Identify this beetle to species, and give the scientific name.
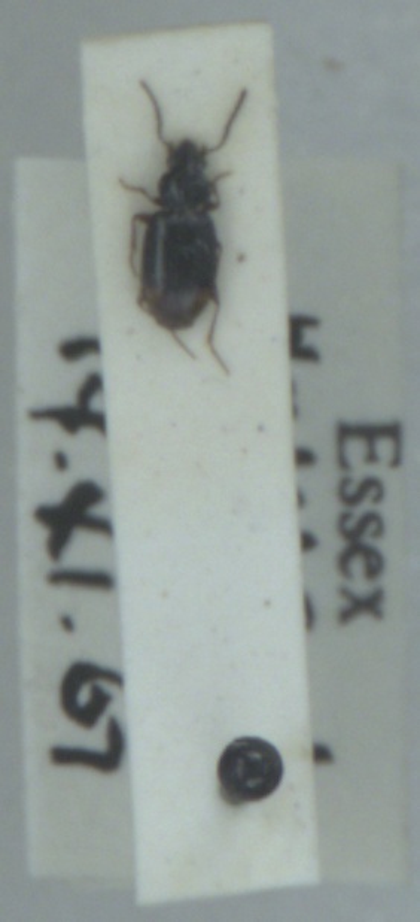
Bembidion guttula
